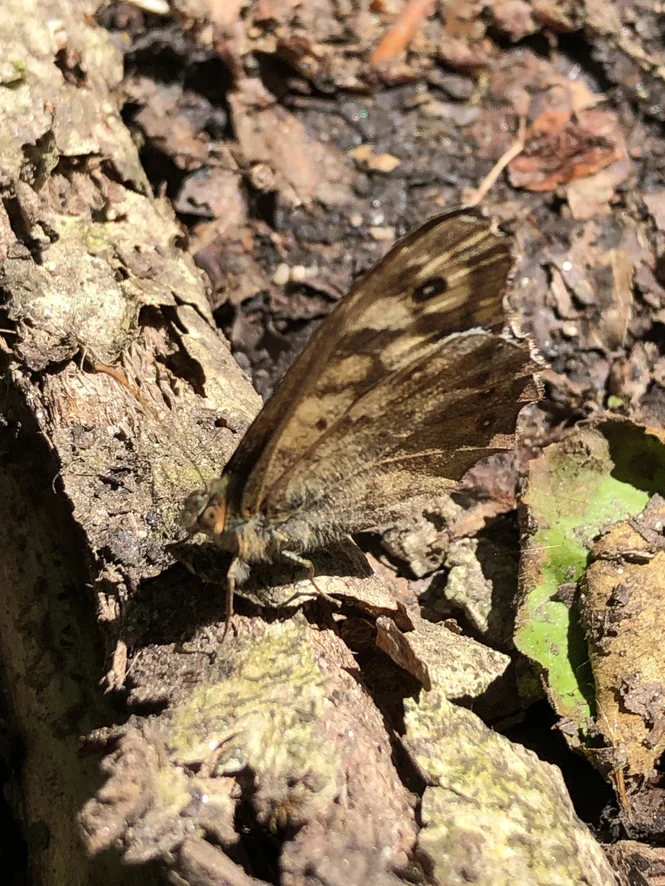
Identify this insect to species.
Pararge aegeria
